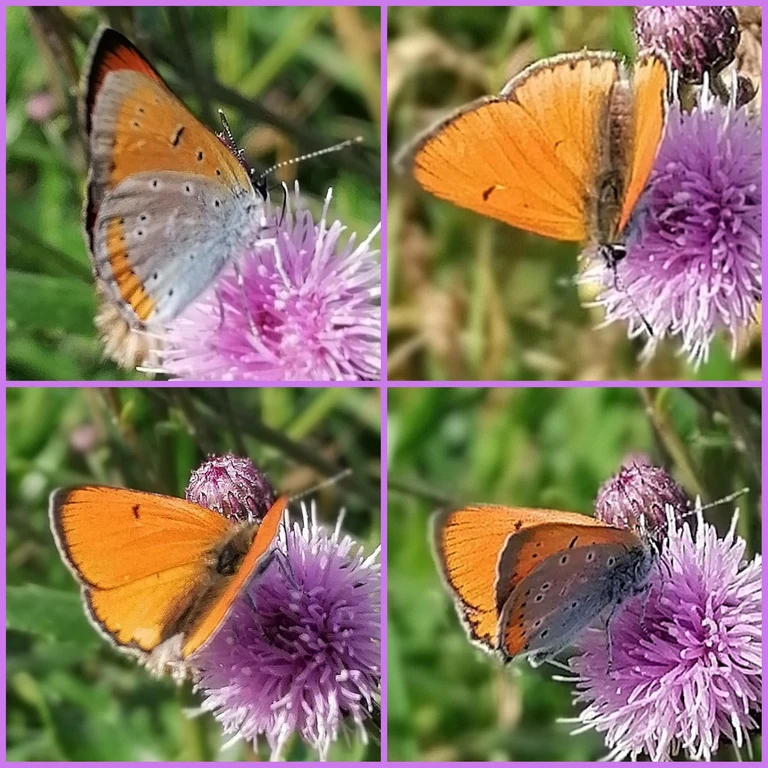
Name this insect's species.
Lycaena dispar
